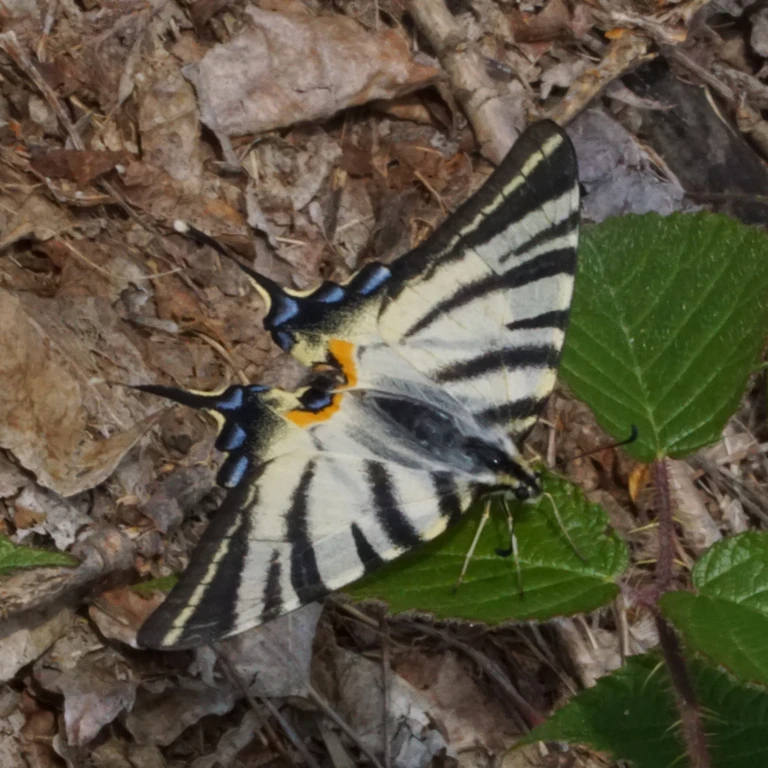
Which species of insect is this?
Iphiclides podalirius
